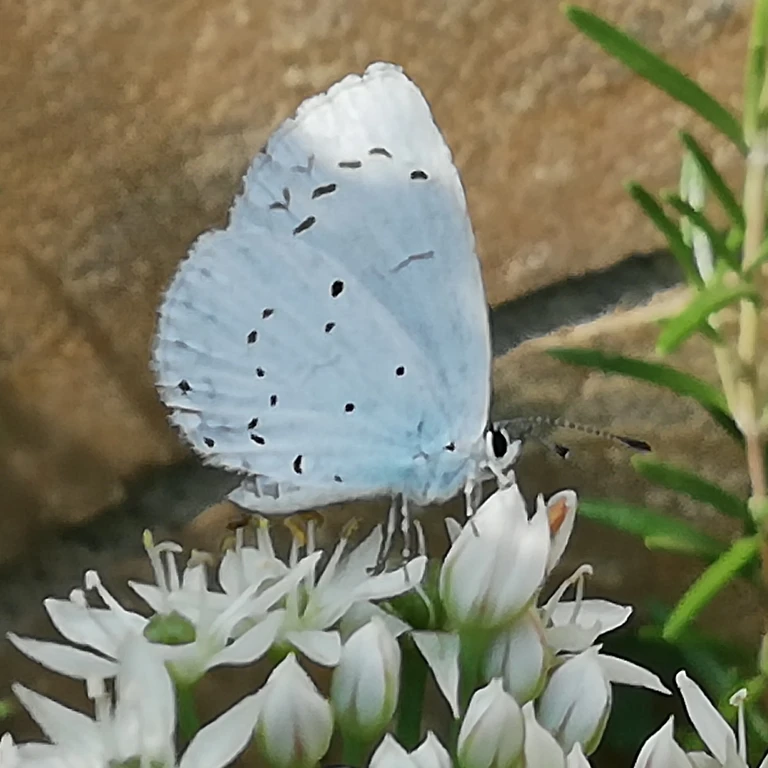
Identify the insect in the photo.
Celastrina argiolus
